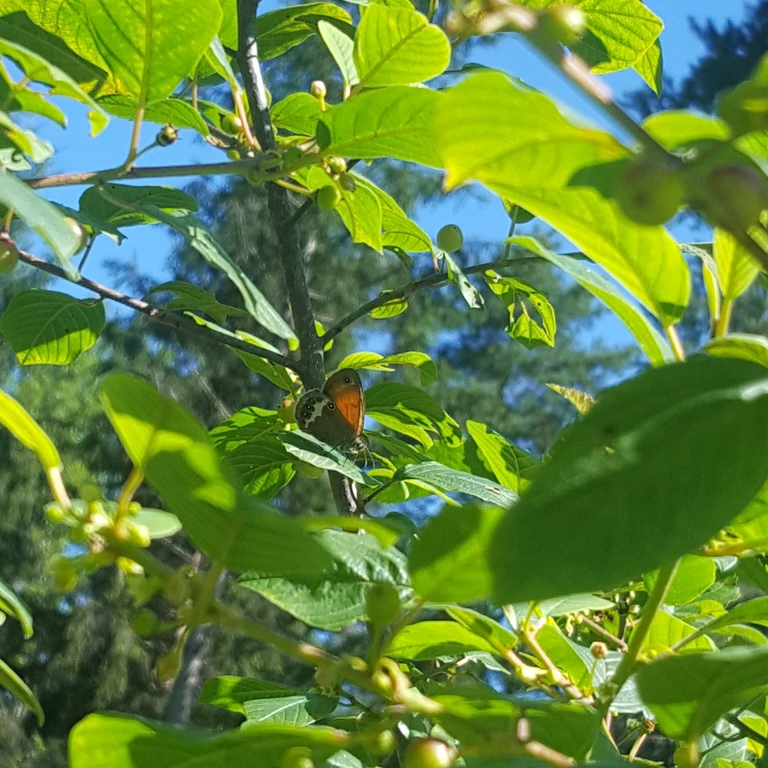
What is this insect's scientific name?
Coenonympha arcania
